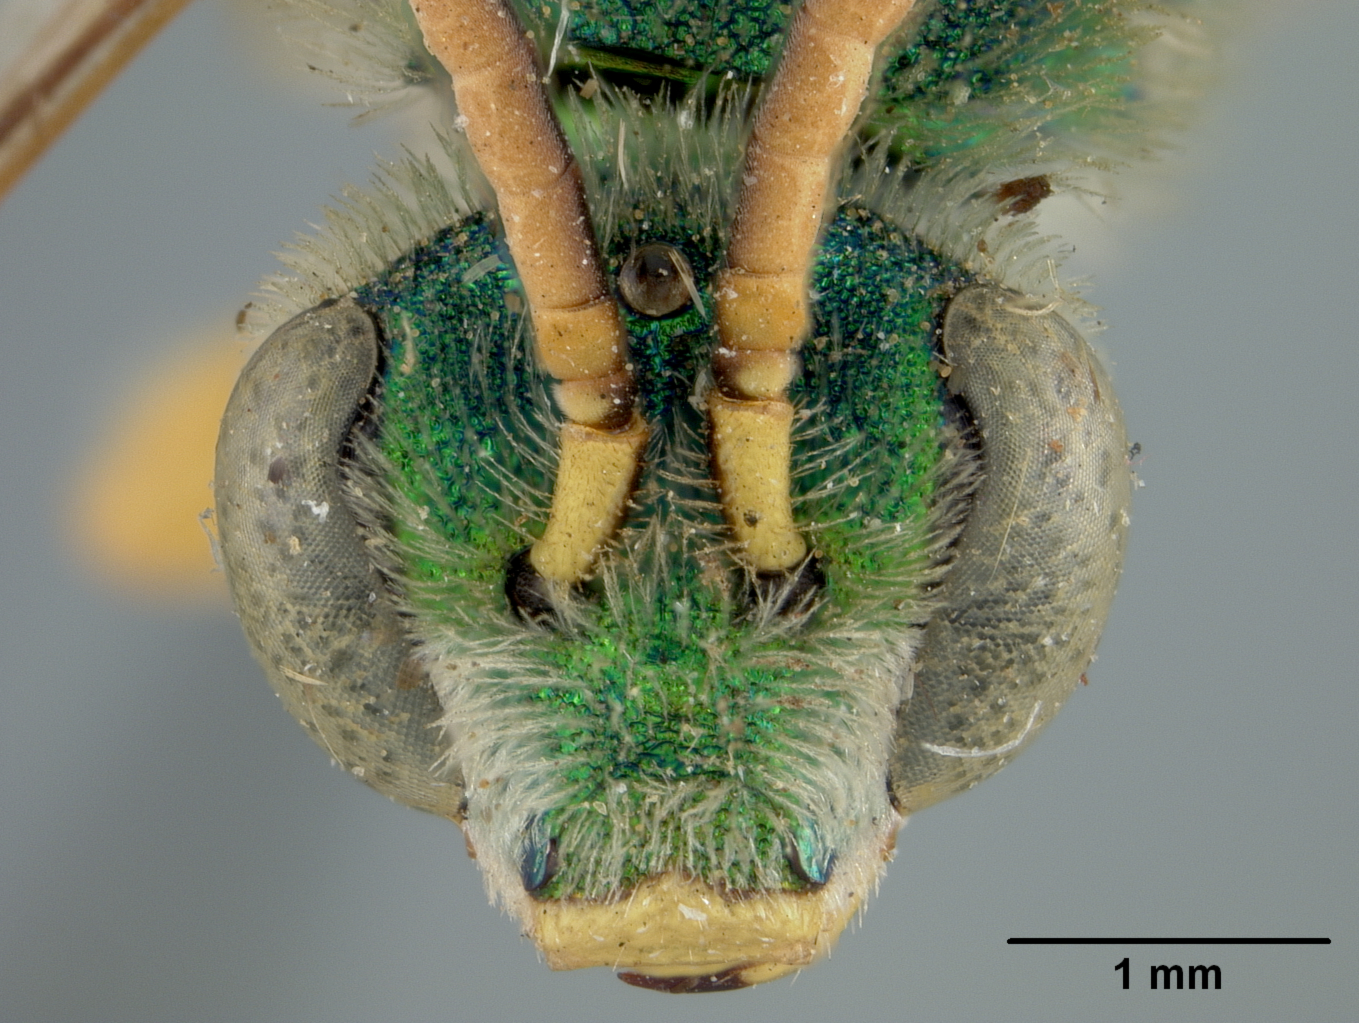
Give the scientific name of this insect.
Agapostemon femoratus
